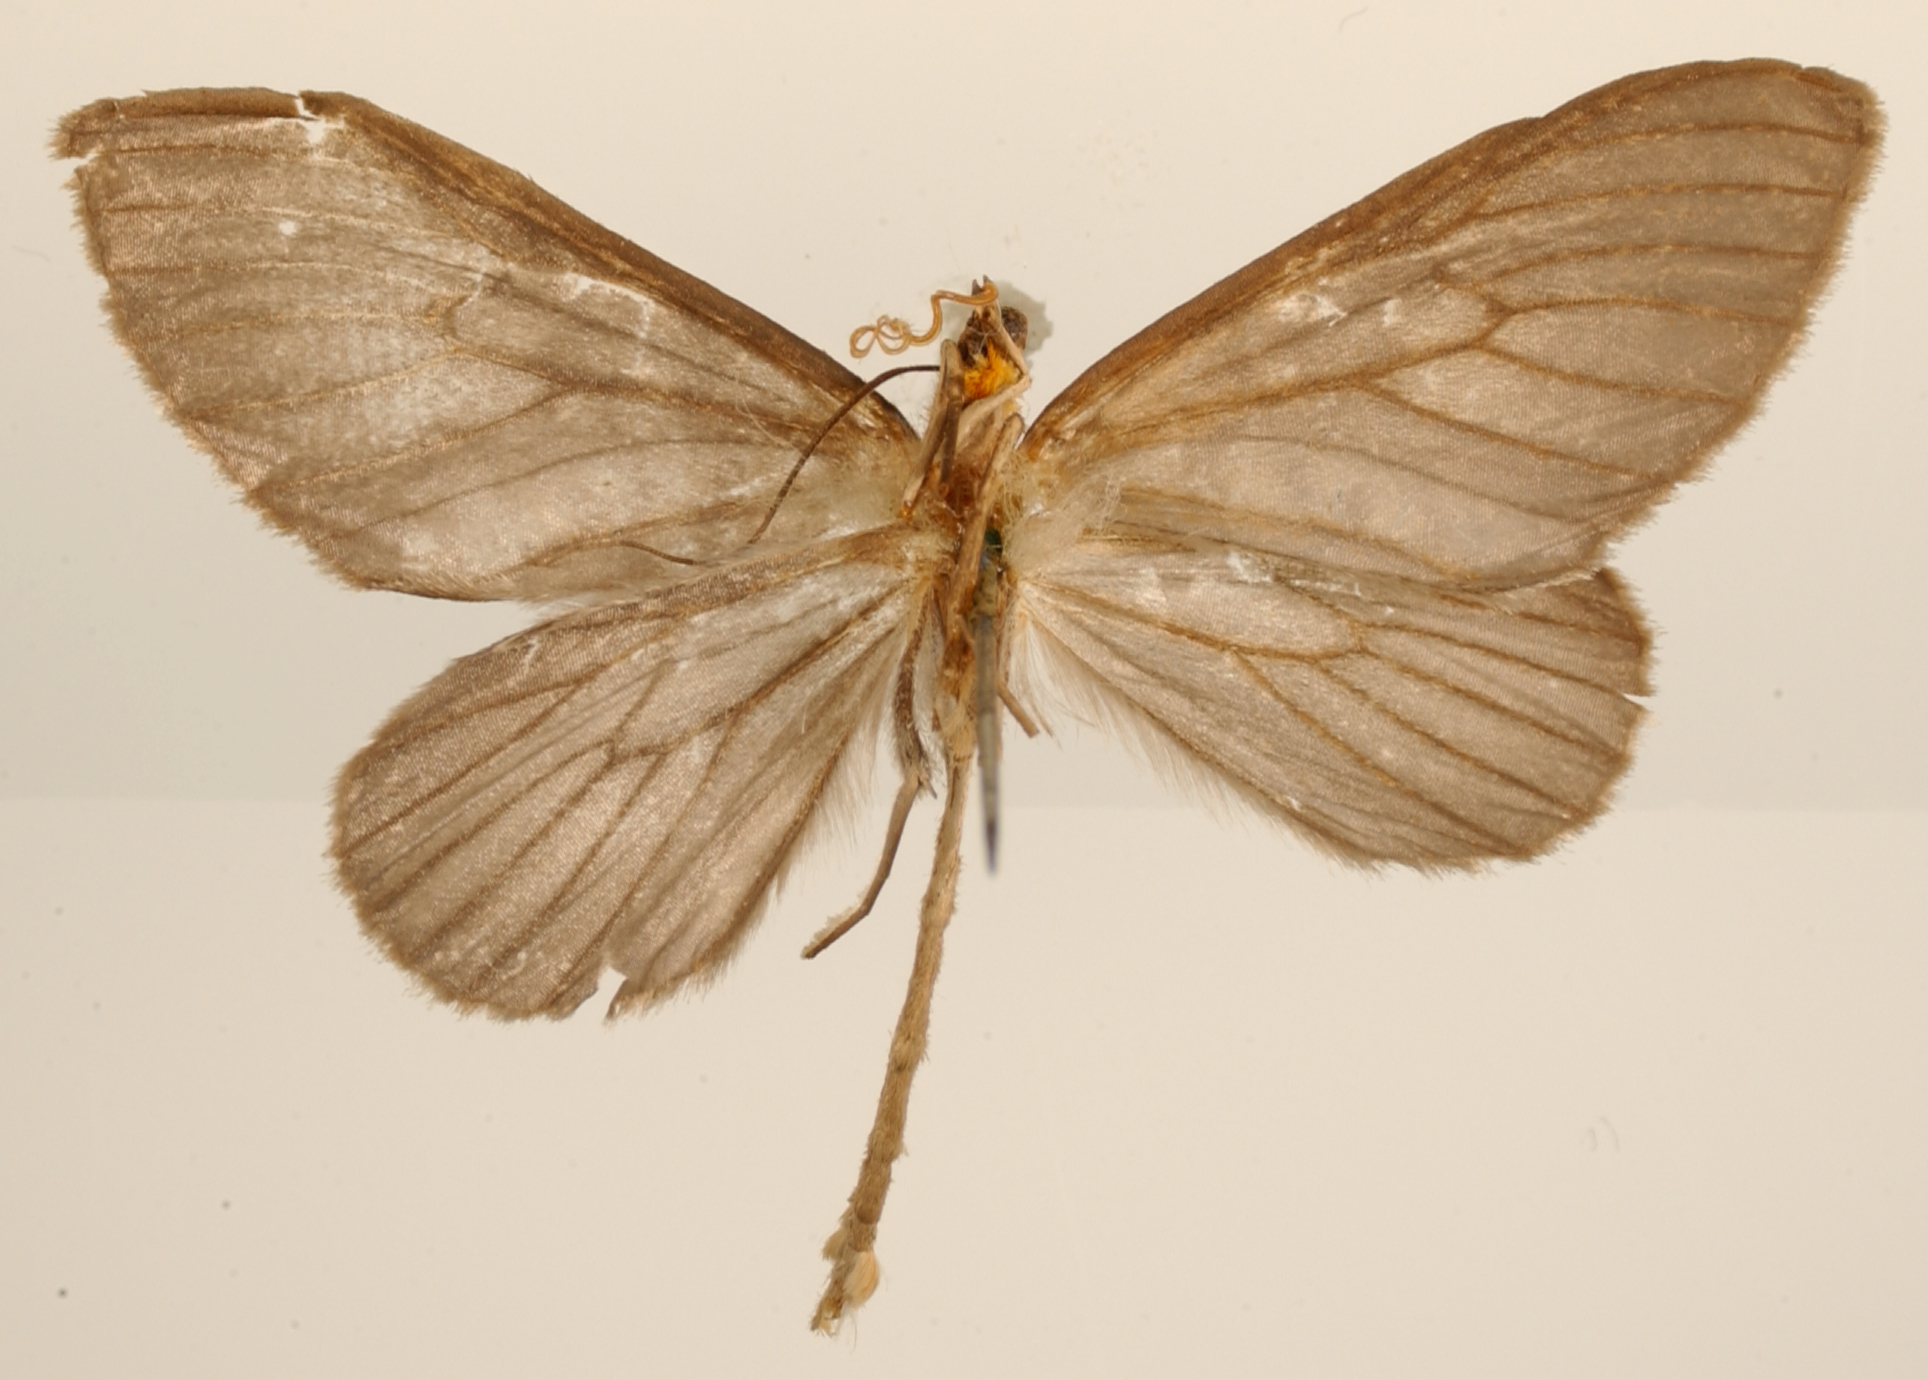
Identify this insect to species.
Graphidipus subcaesia
